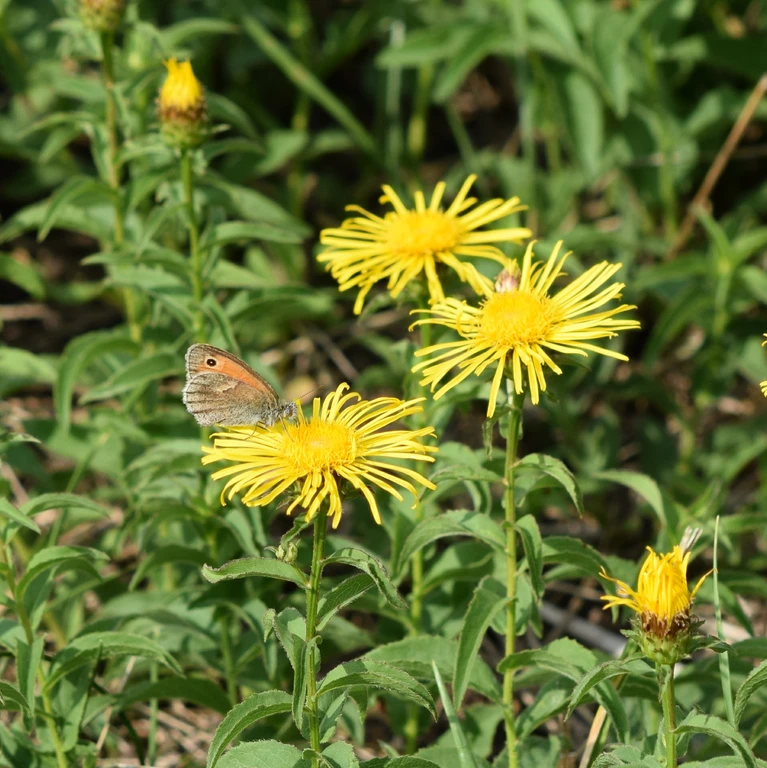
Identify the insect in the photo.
Coenonympha pamphilus
